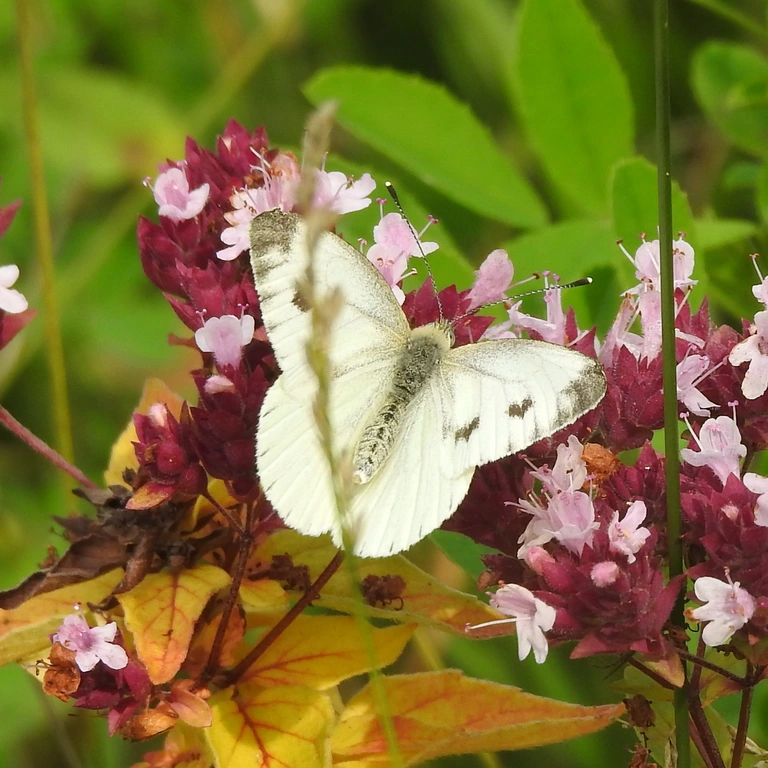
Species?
Pieris napi
